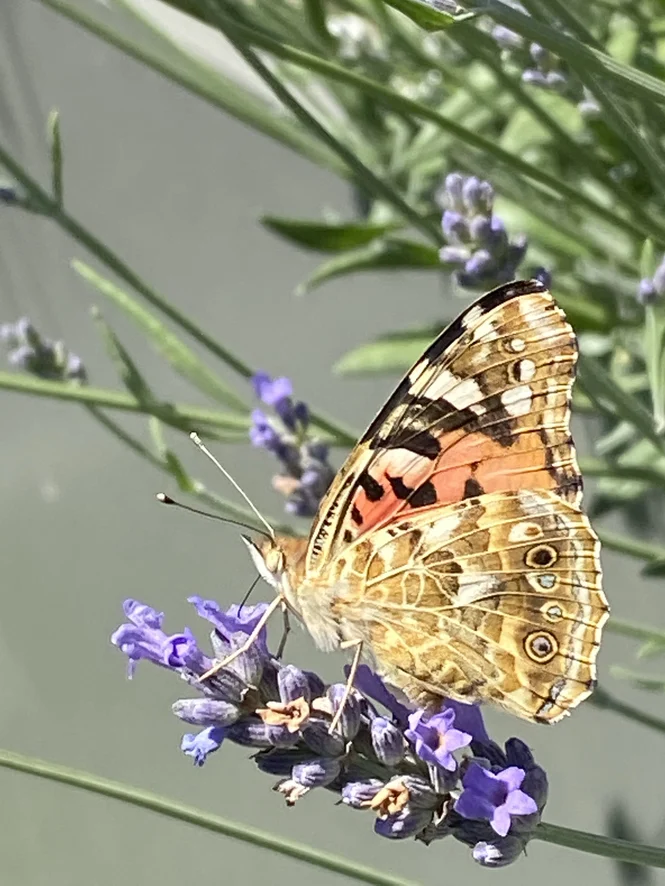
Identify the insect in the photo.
Vanessa cardui
